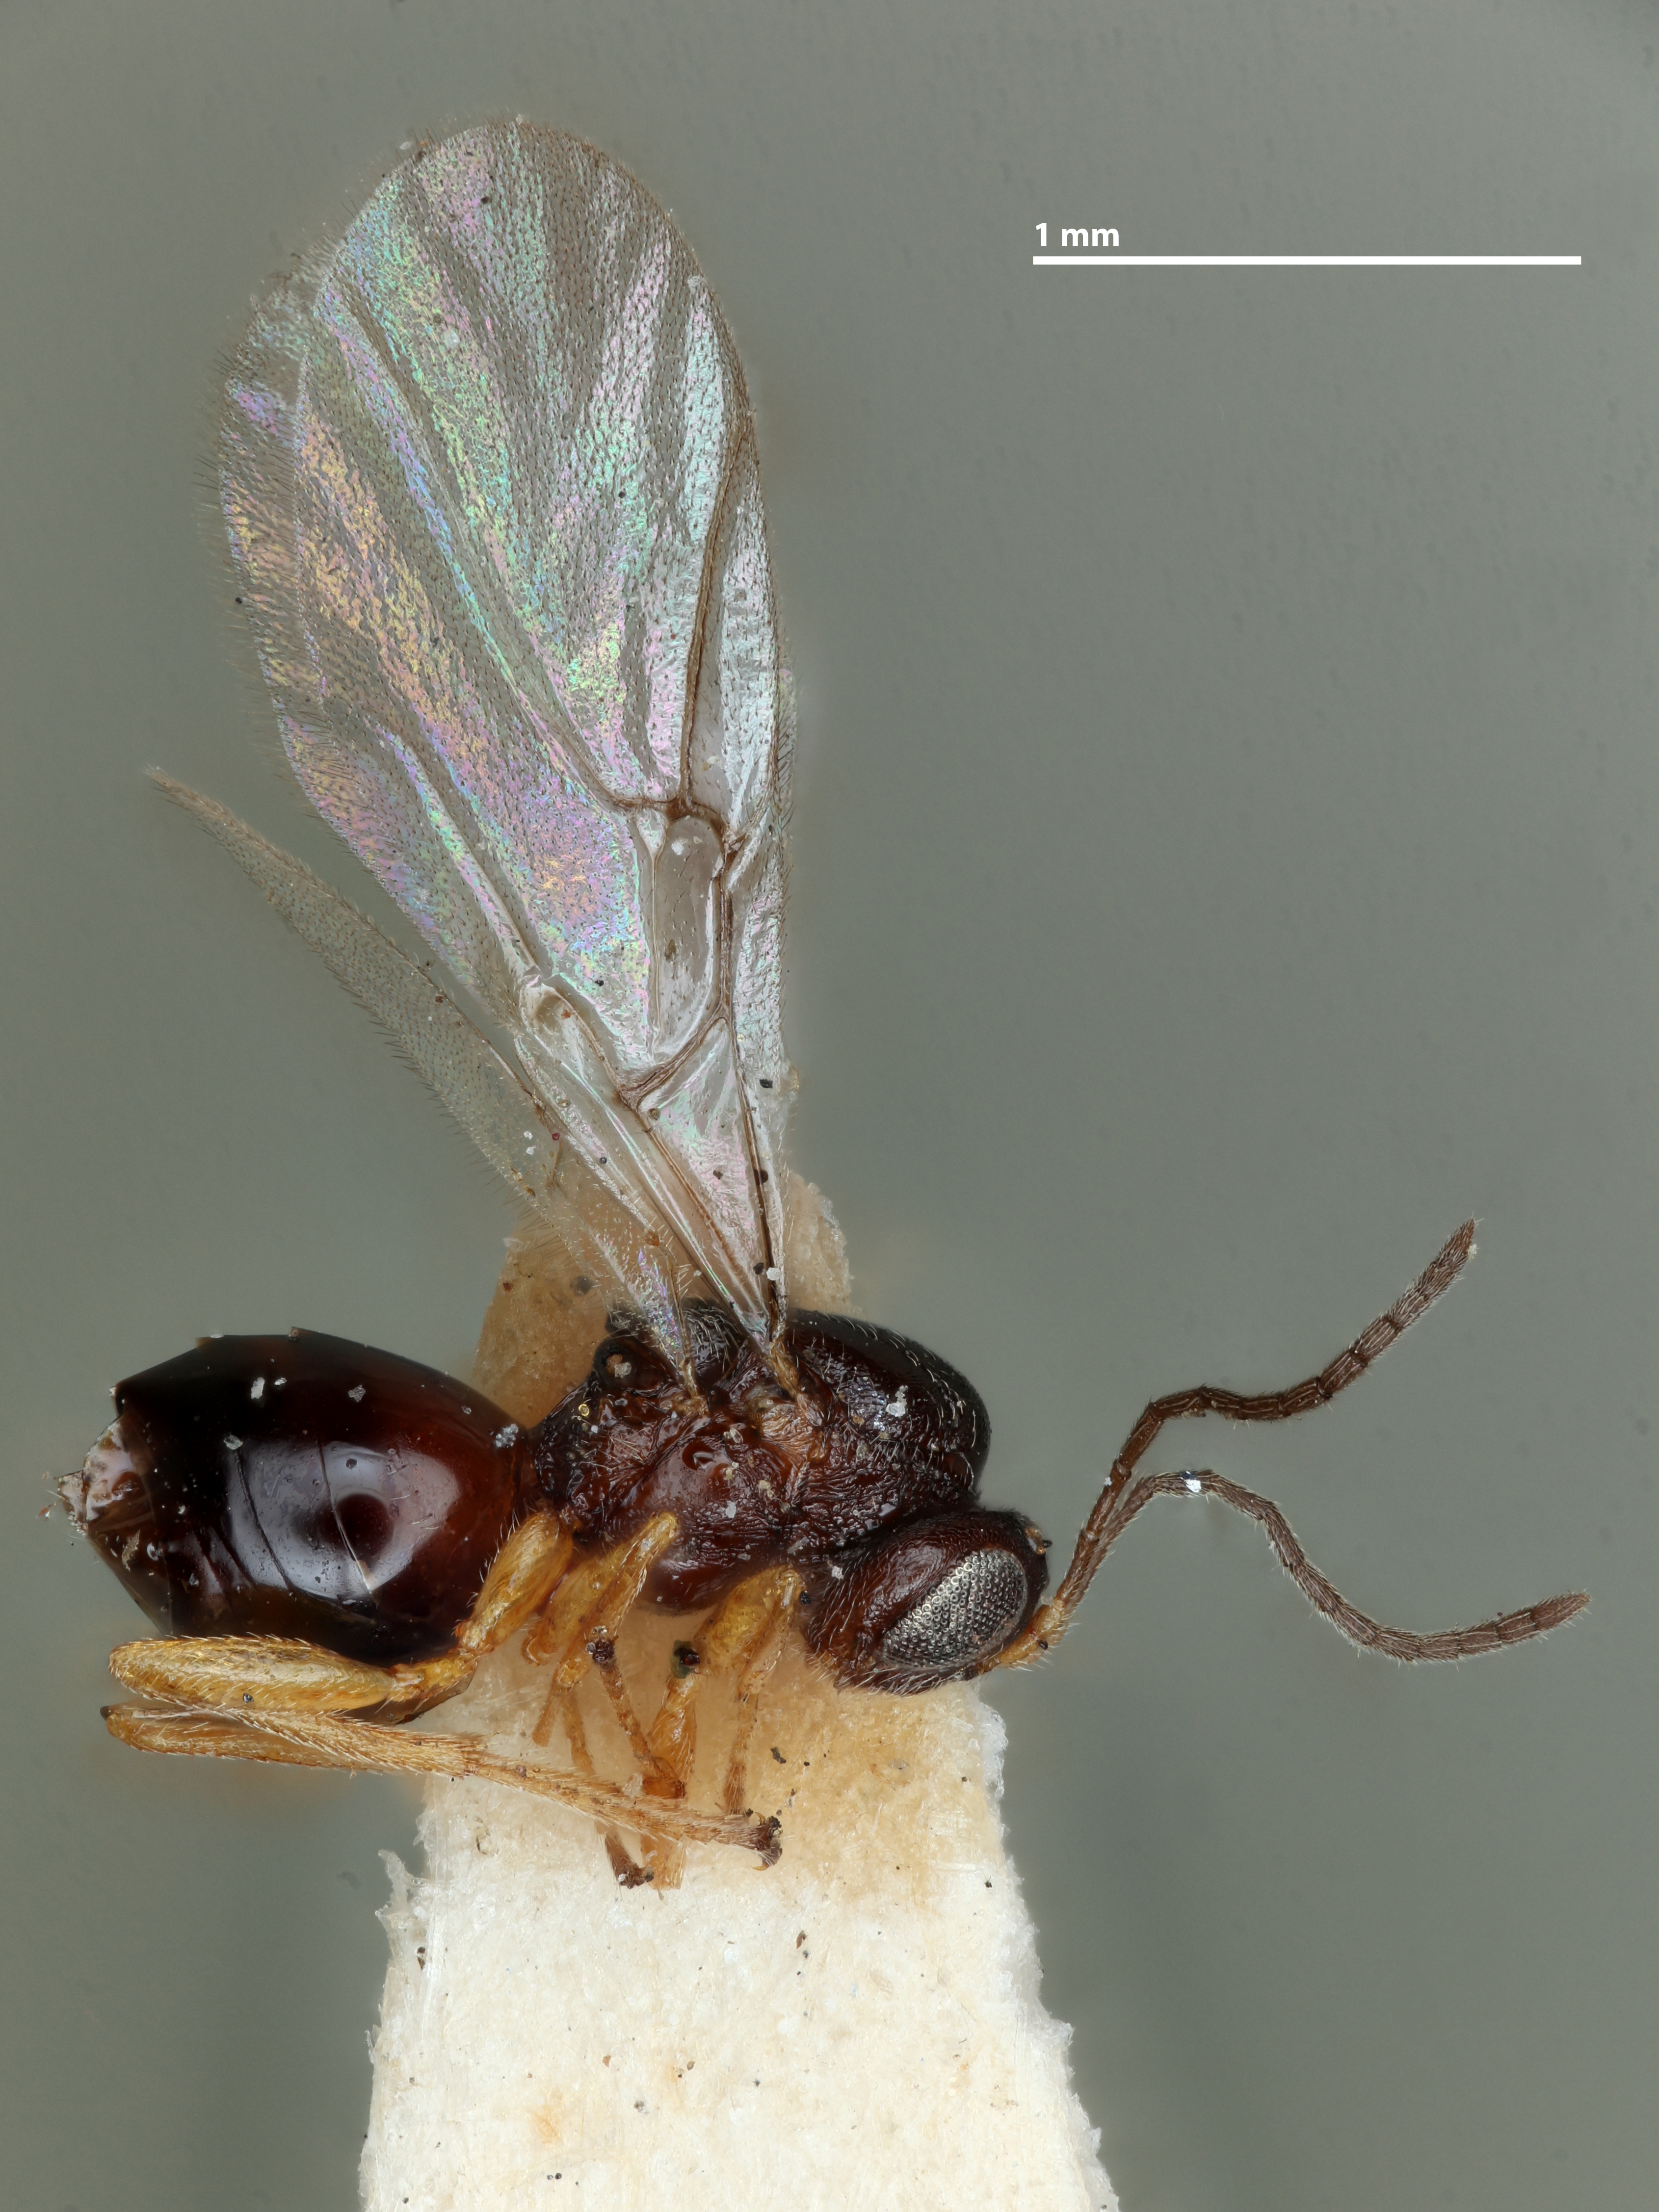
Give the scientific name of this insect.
Plagiotrochus suberi
